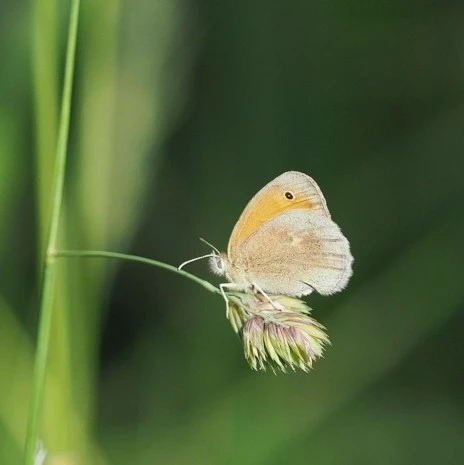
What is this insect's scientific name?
Coenonympha pamphilus
